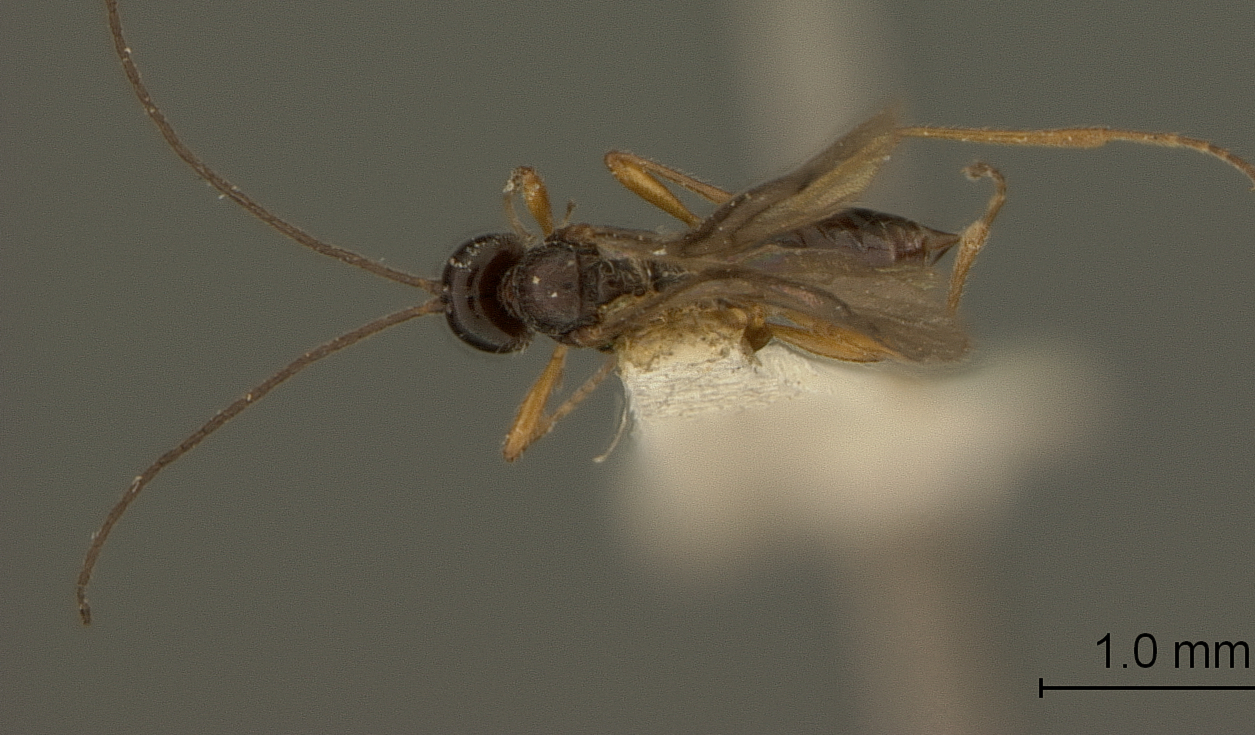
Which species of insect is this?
Rhizarcha astigma
